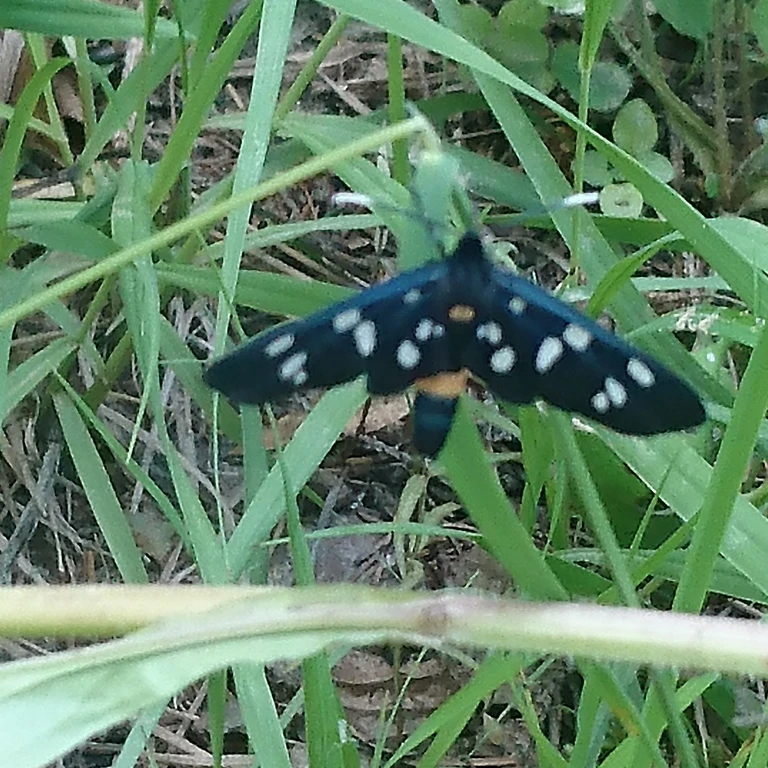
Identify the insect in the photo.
Amata phegea
